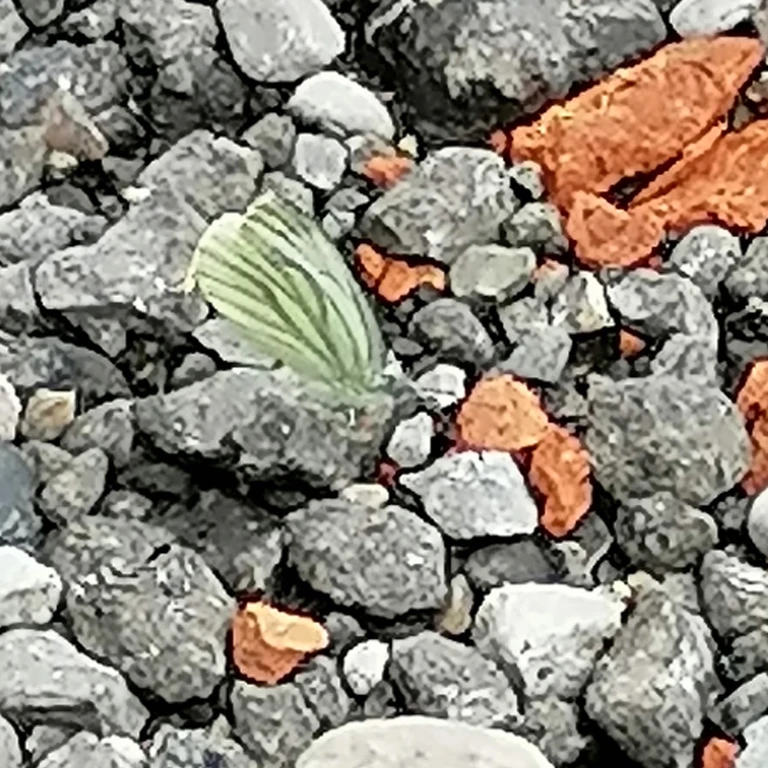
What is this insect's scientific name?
Pieris napi
